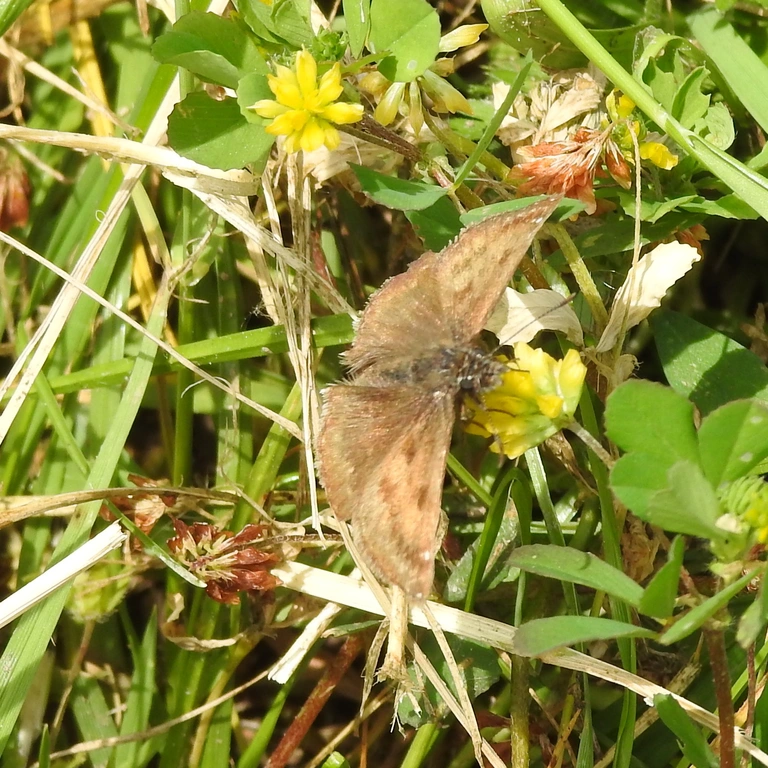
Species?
Erynnis tages
